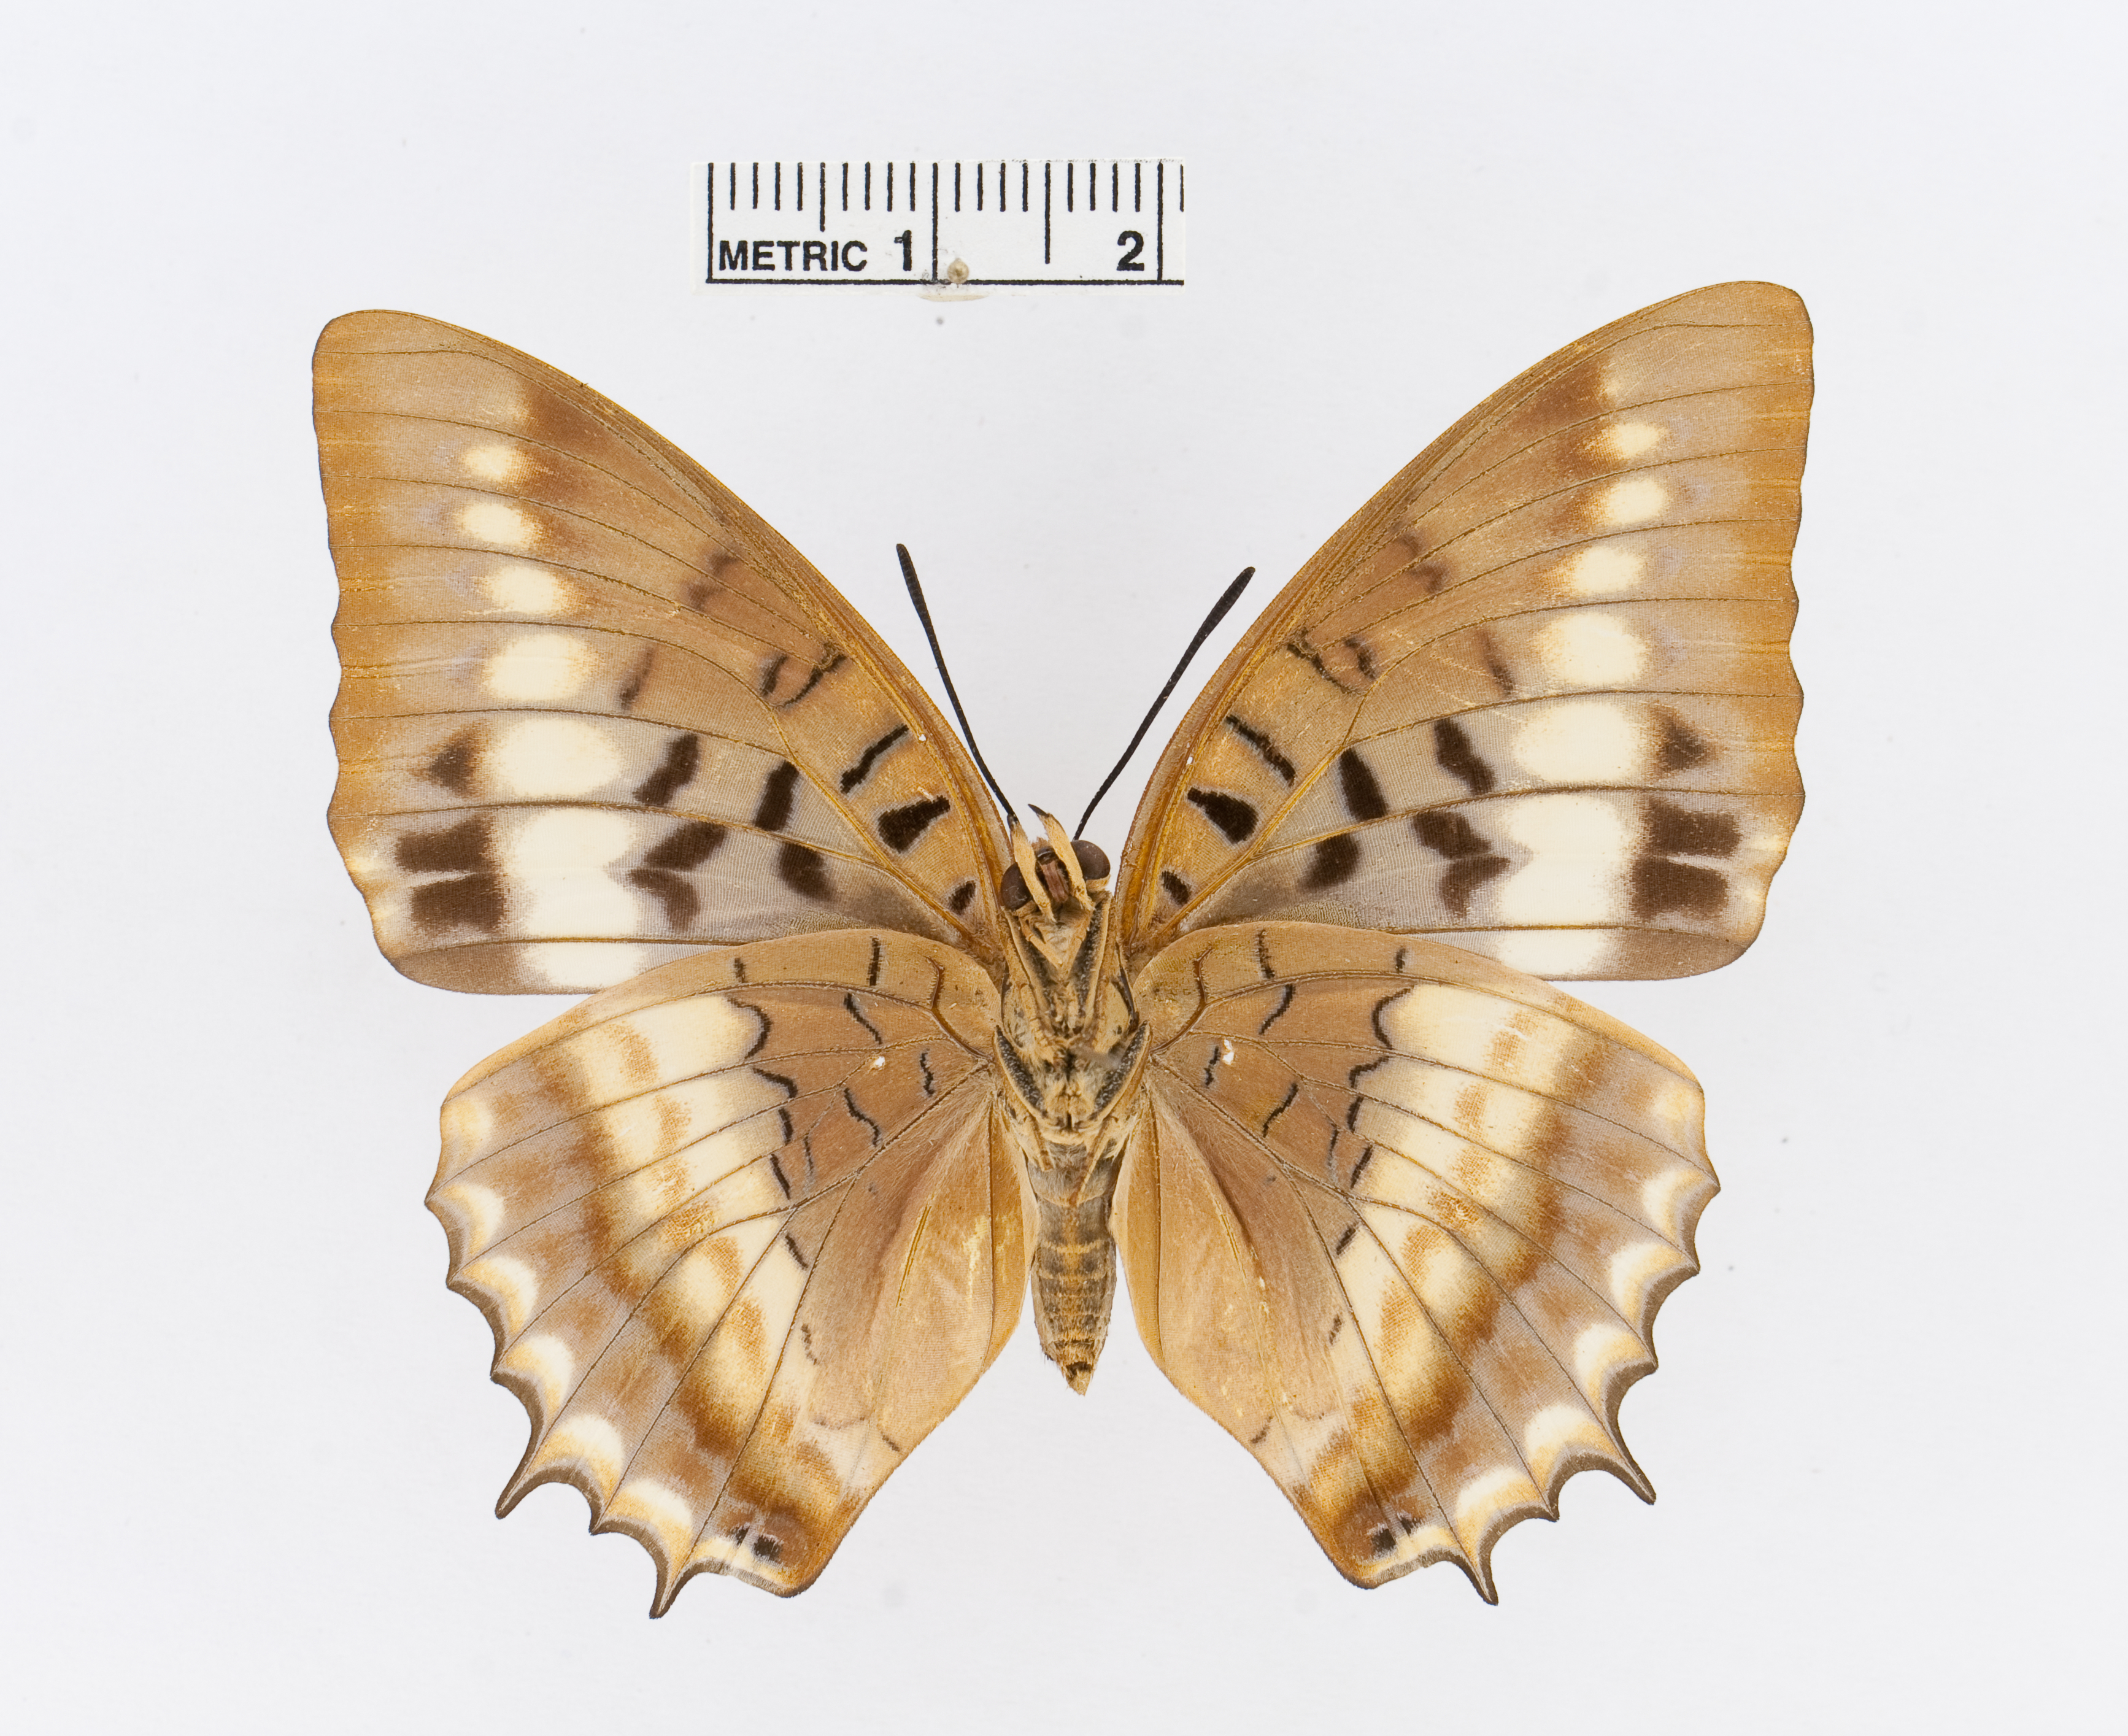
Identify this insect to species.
Charaxes lucretius
